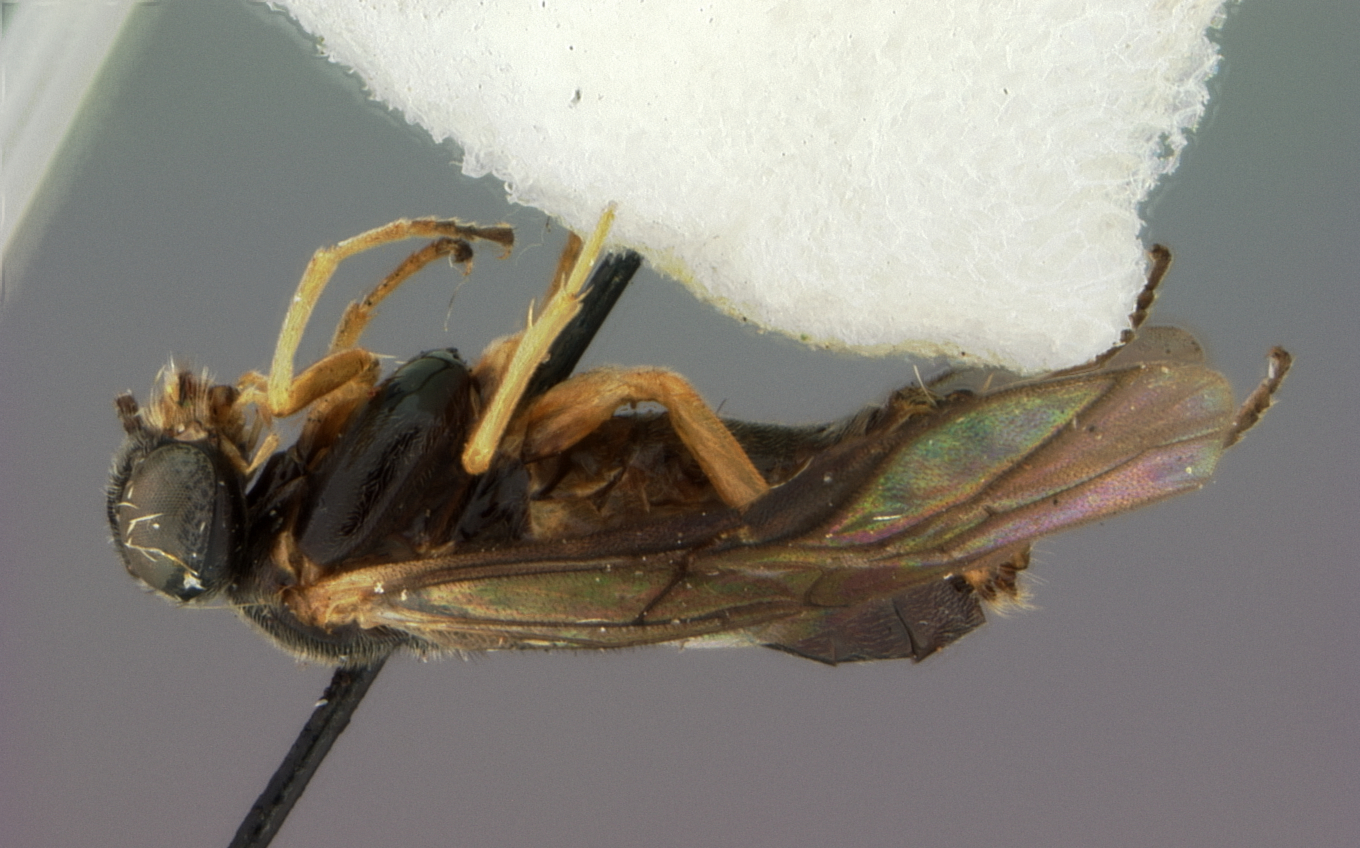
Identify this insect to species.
Acordulecera portiae
